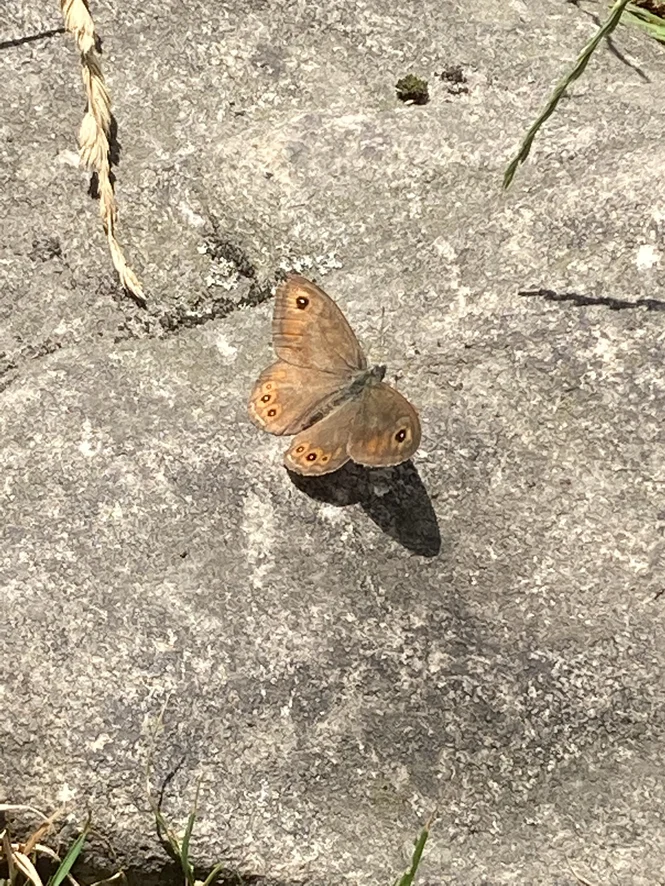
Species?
Lasiommata maera (also Pararge maera)
